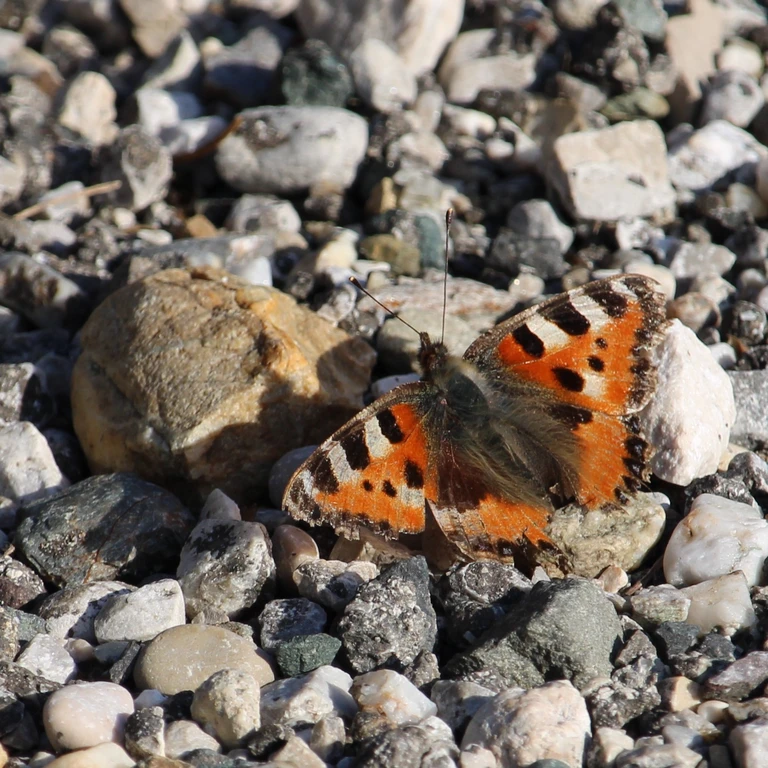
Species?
Aglais urticae
